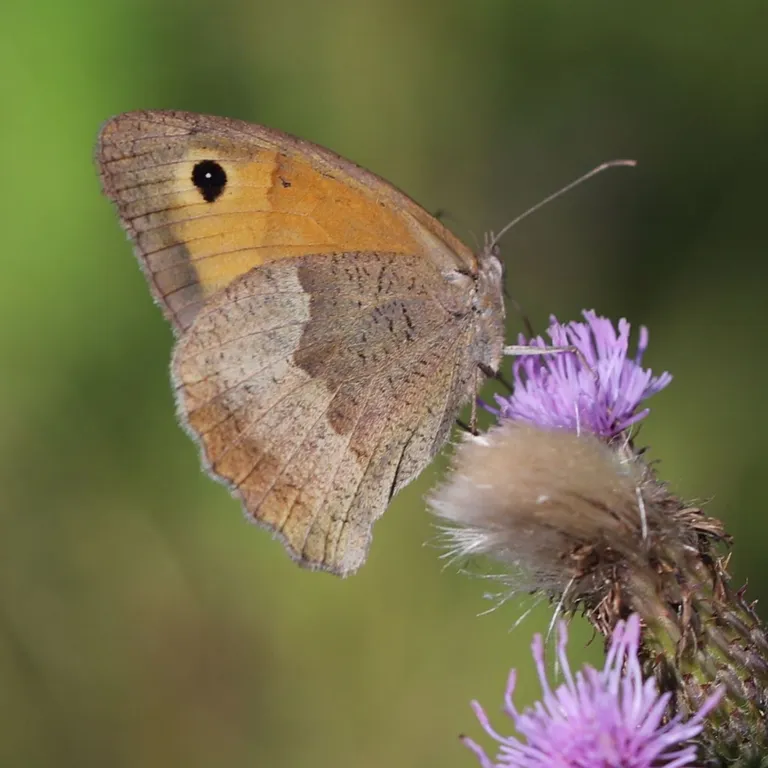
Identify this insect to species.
Maniola jurtina
